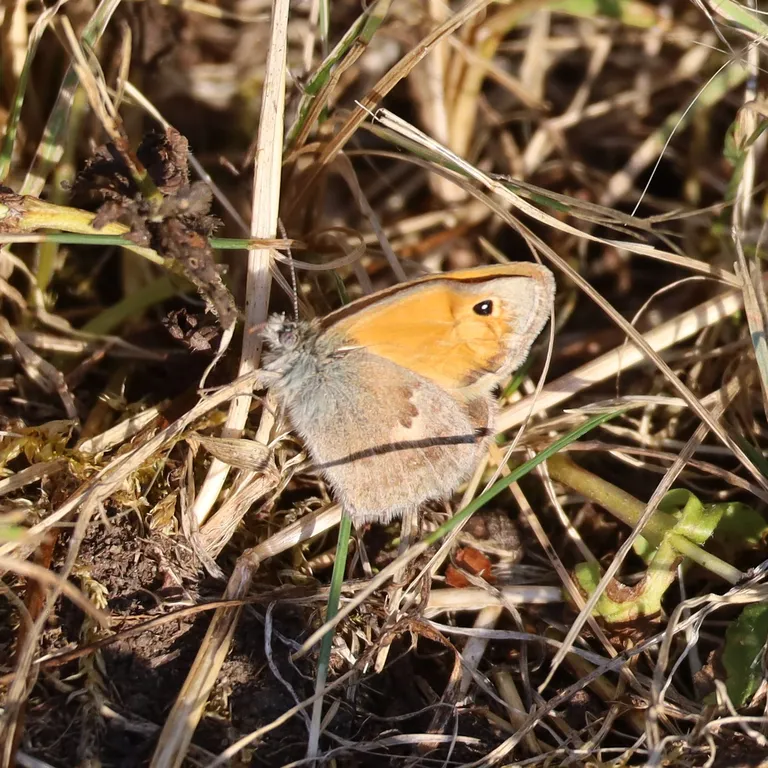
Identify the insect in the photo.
Coenonympha pamphilus
